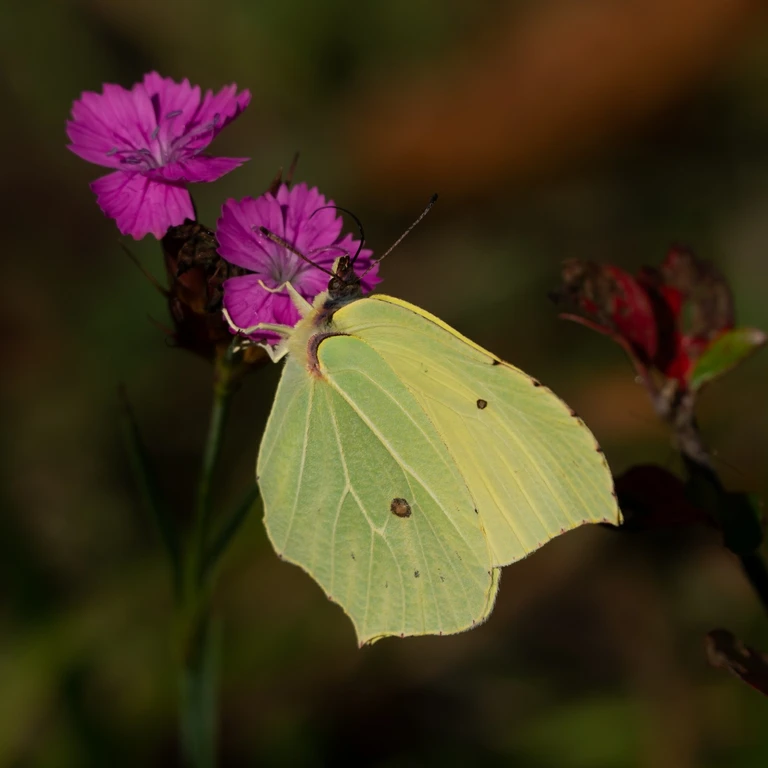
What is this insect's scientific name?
Gonepteryx rhamni
